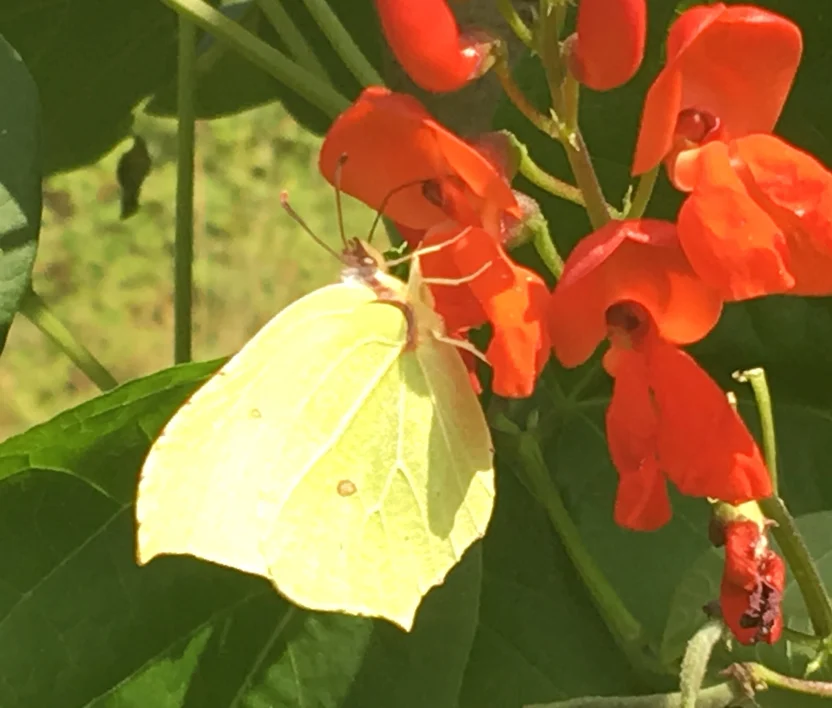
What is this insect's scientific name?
Gonepteryx rhamni
